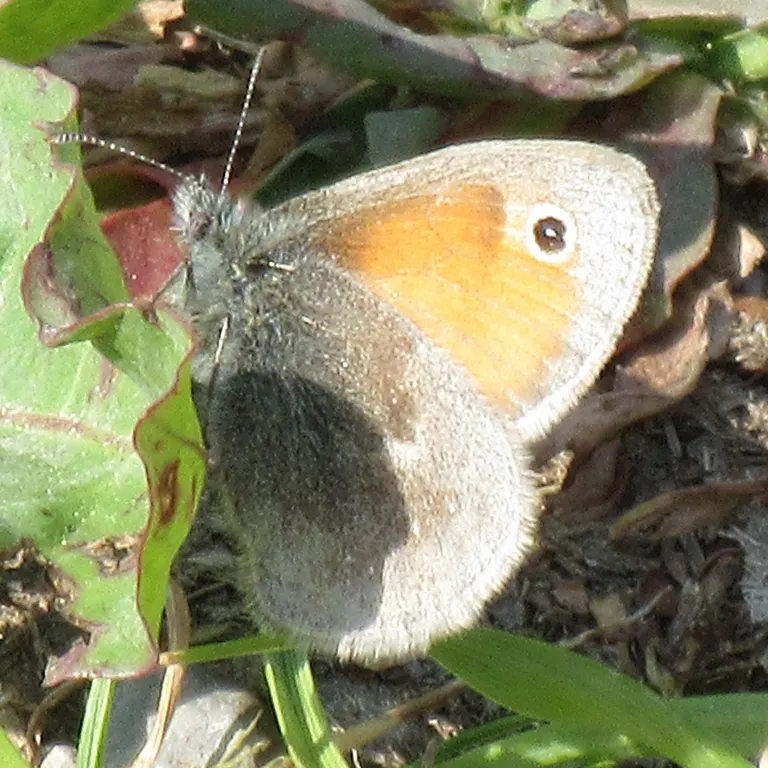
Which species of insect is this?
Coenonympha pamphilus
